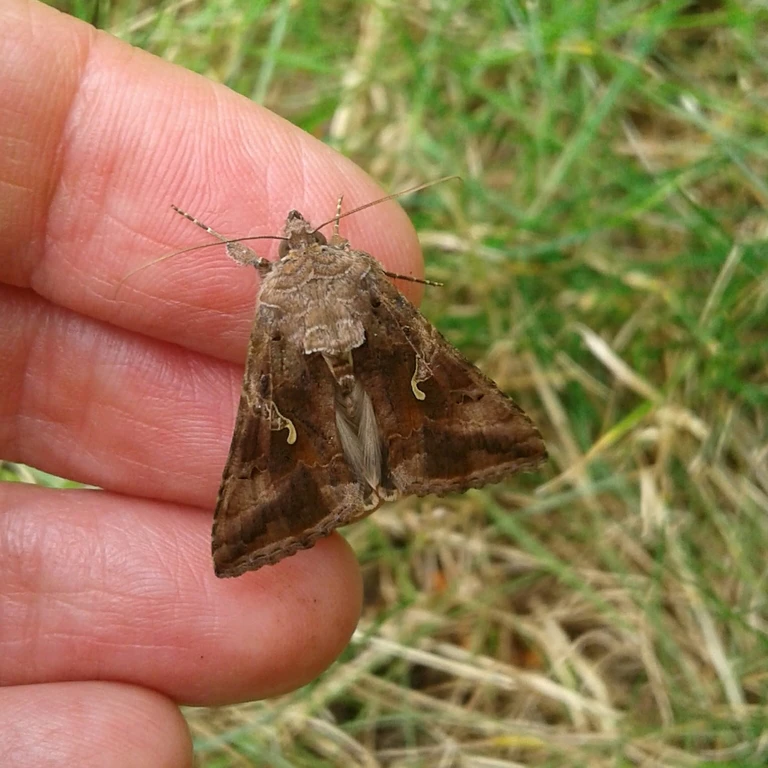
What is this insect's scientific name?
Autographa gamma
